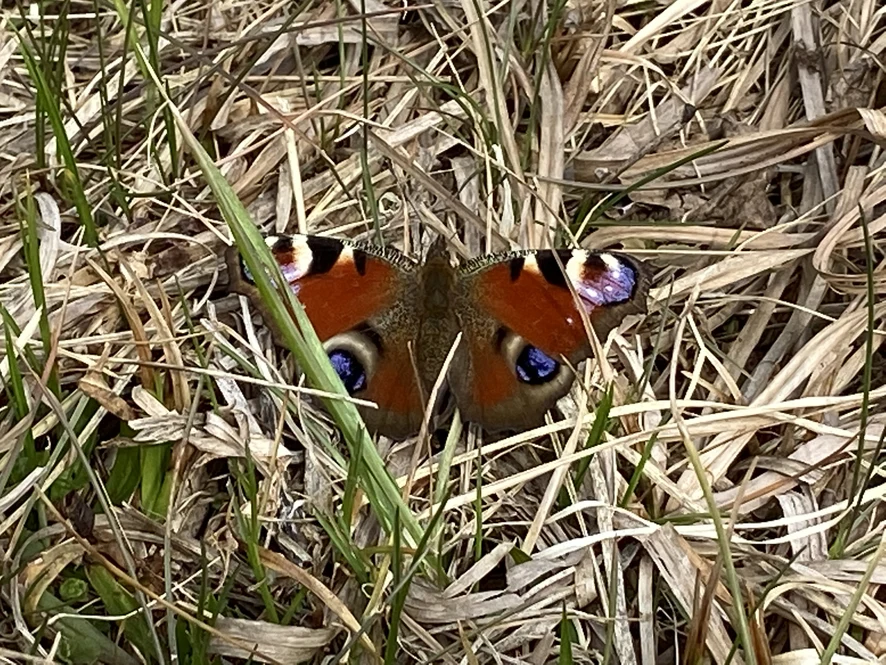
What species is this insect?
Aglais io
